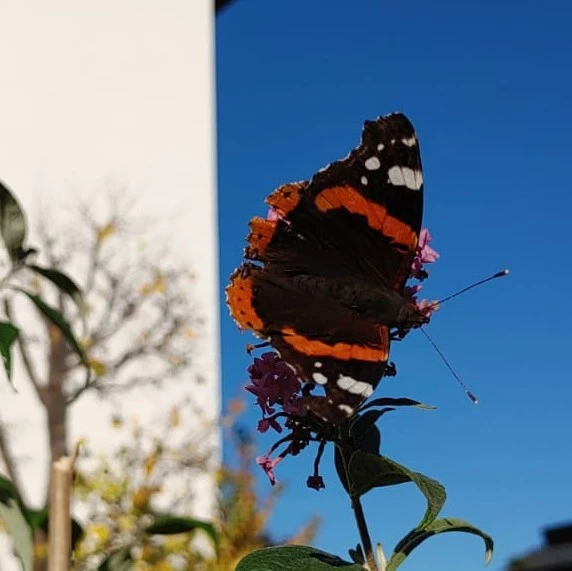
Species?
Vanessa atalanta
